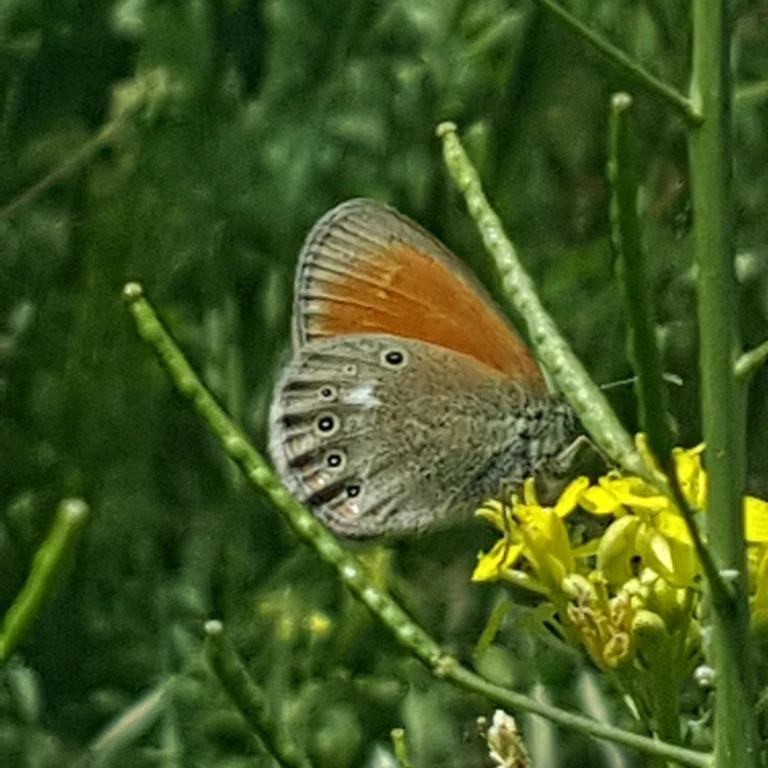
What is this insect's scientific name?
Coenonympha glycerion (also Coenonympha iphis)
